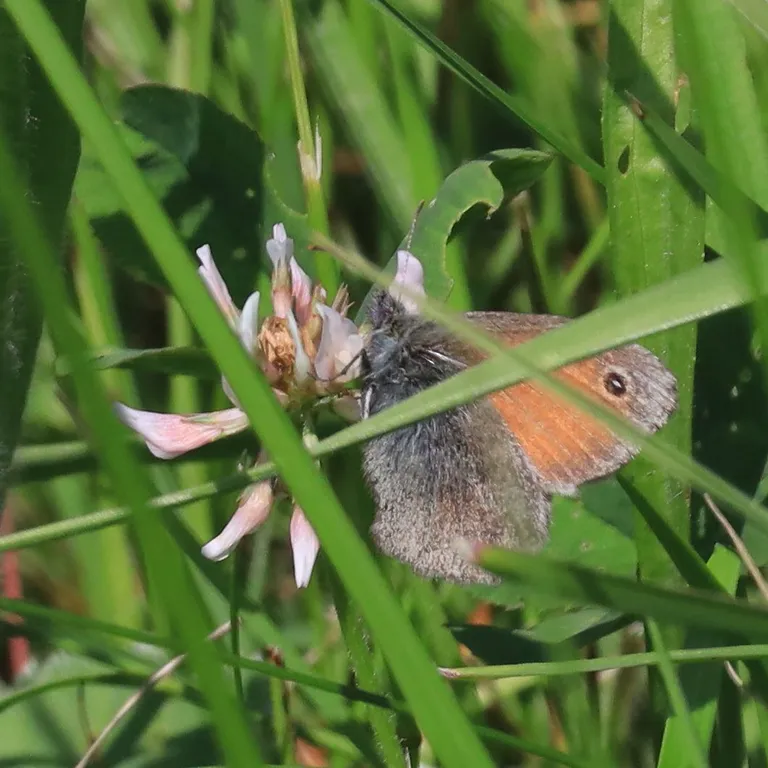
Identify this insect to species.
Coenonympha pamphilus
